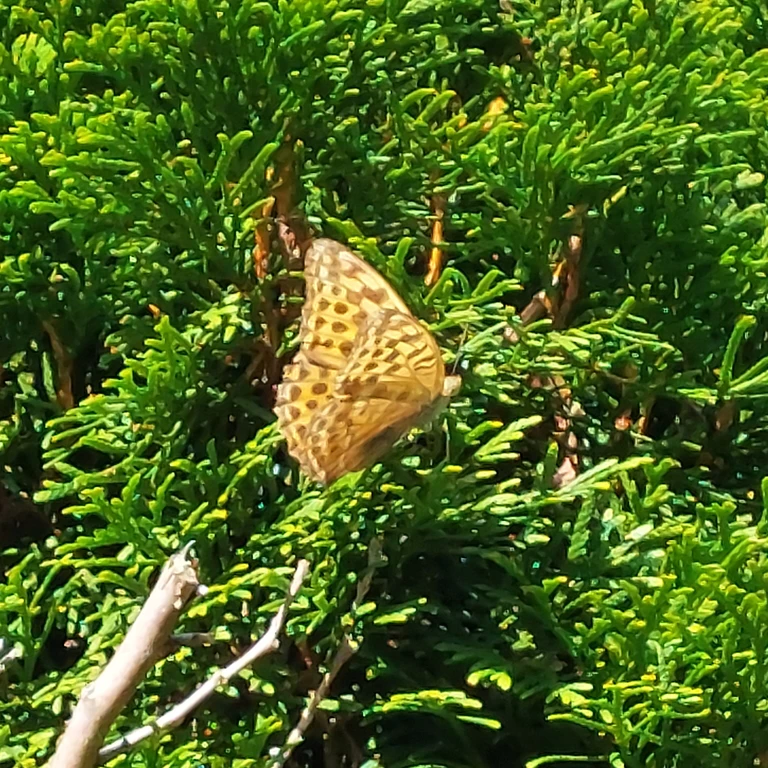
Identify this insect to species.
Argynnis paphia
